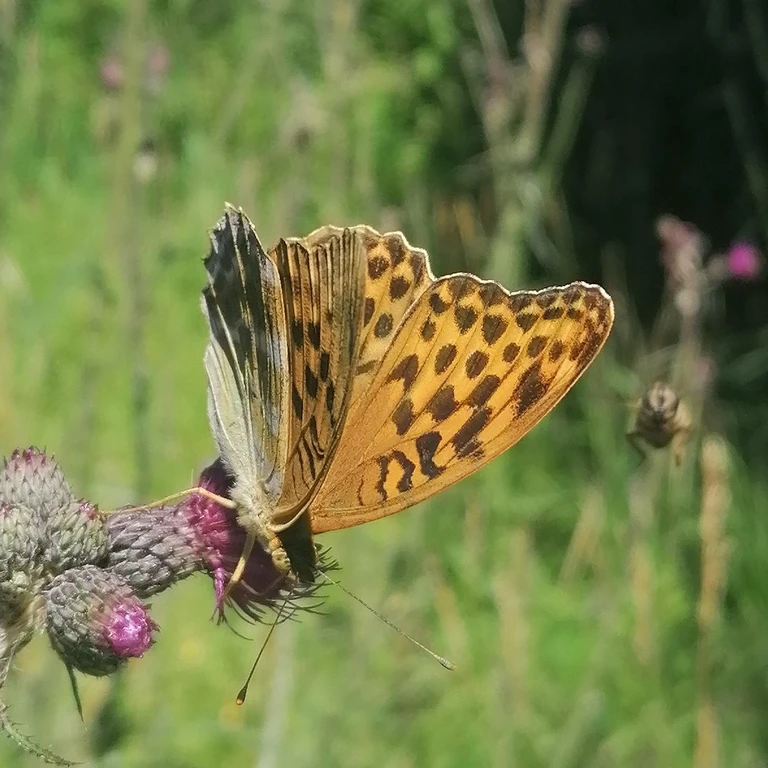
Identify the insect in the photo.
Argynnis paphia
